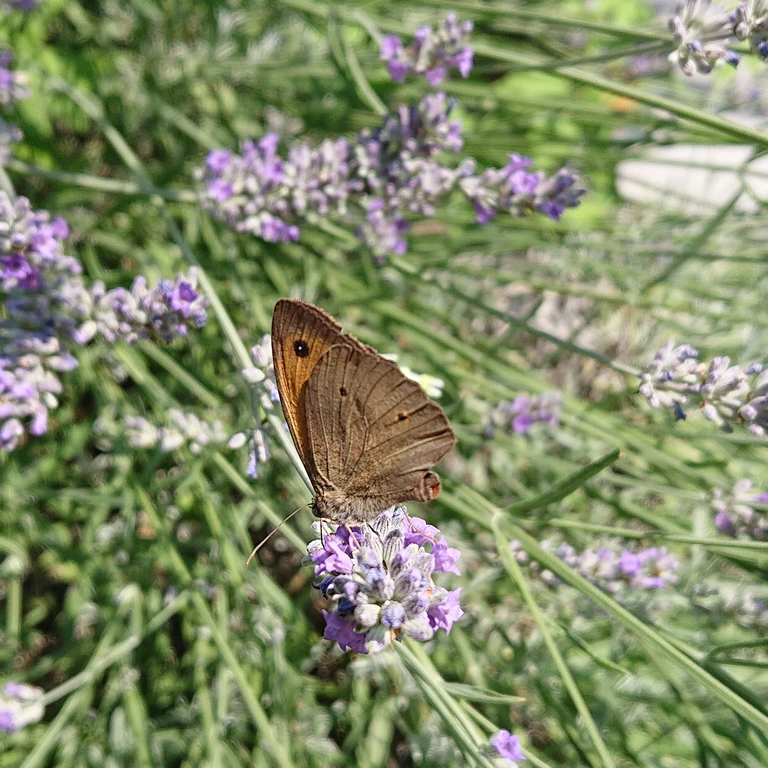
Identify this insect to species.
Maniola jurtina
